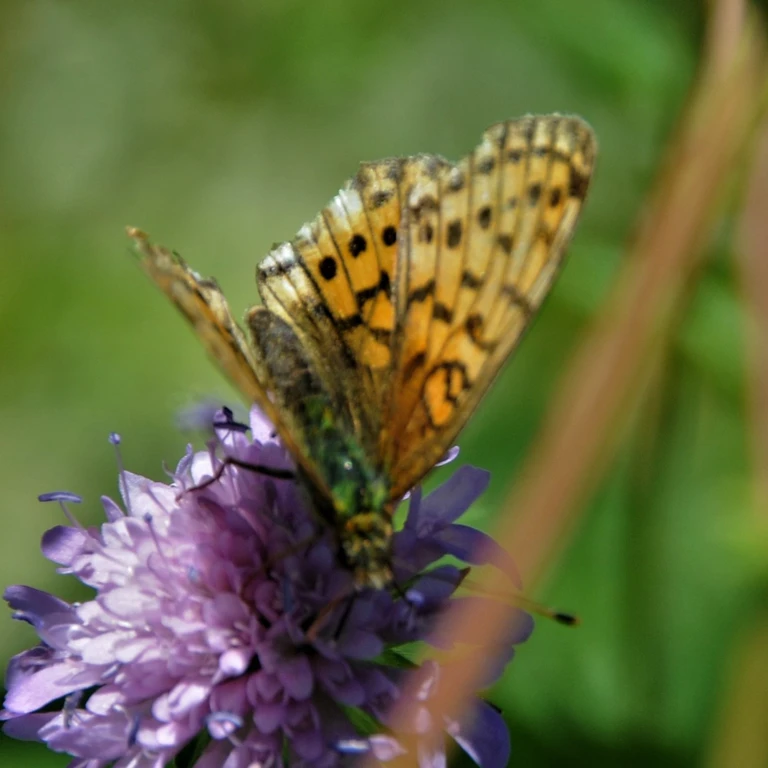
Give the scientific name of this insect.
Brenthis ino
